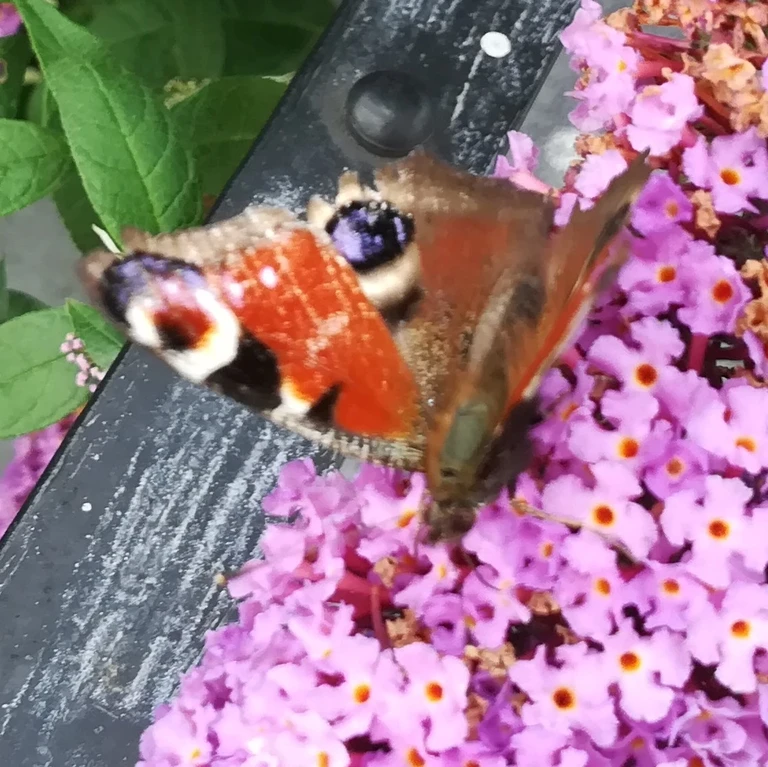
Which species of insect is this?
Aglais io
